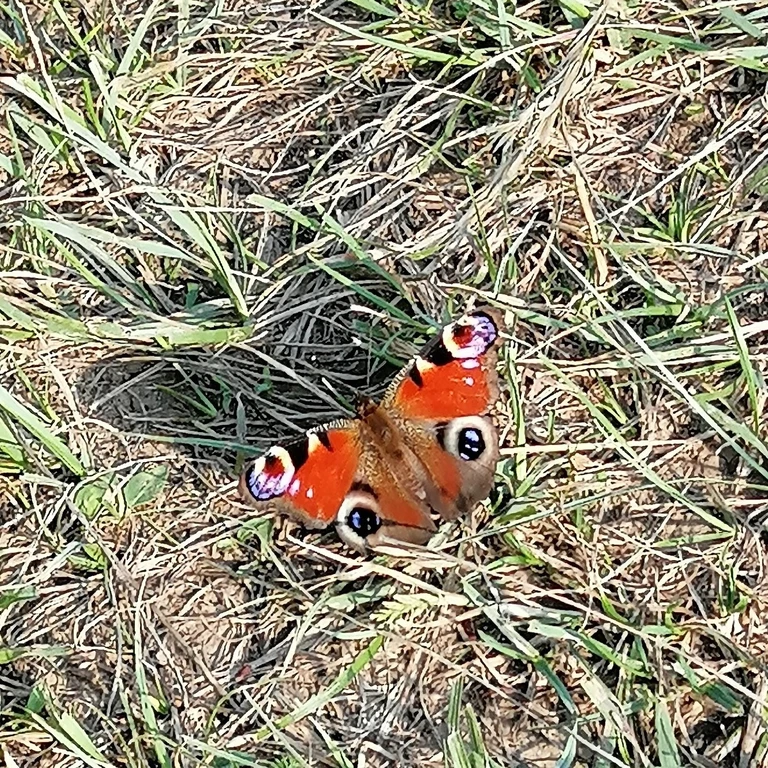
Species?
Aglais io
